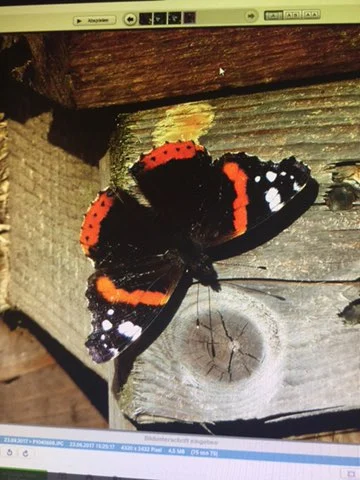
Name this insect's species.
Vanessa atalanta
